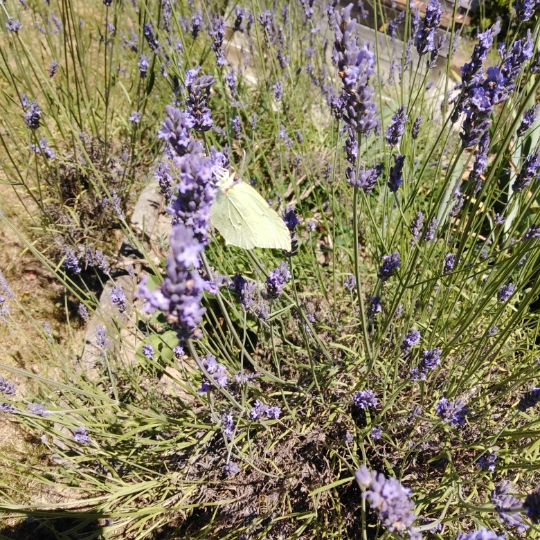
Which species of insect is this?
Gonepteryx rhamni
